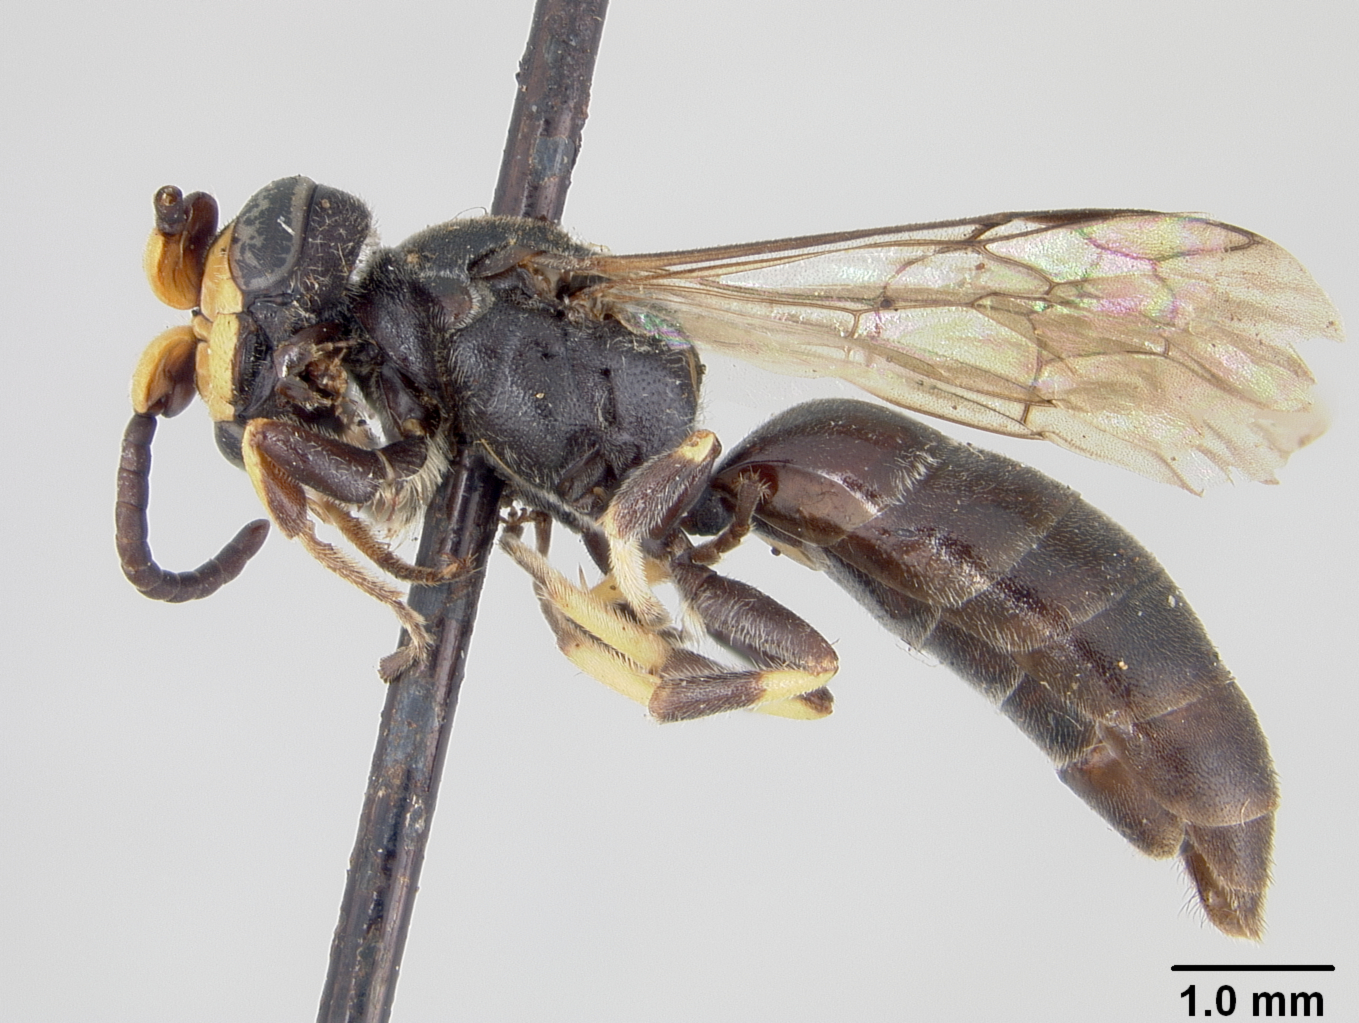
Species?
Hylaeus nunenmacheri
